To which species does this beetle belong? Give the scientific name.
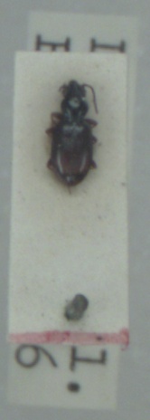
Bembidion normannum
